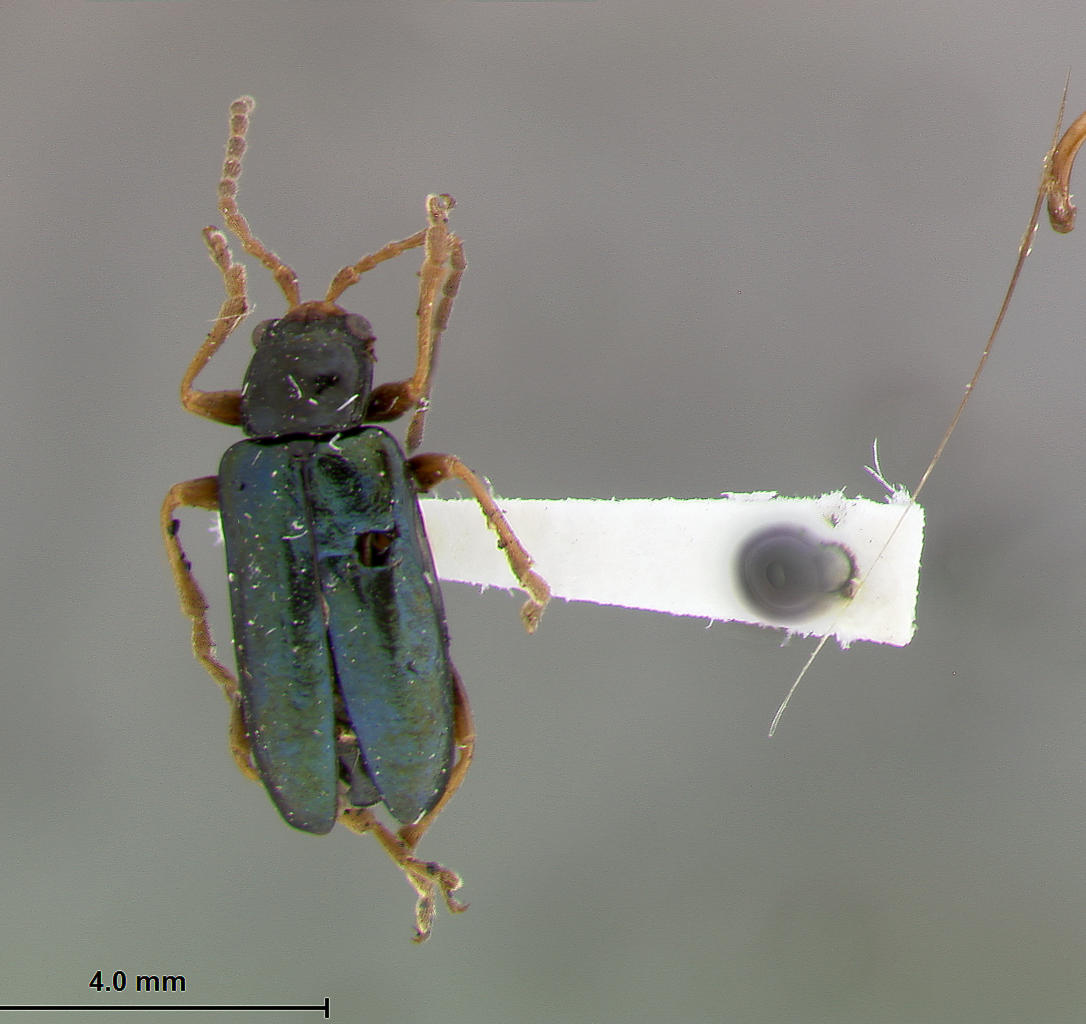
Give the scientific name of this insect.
Phyllobrotica leechi
